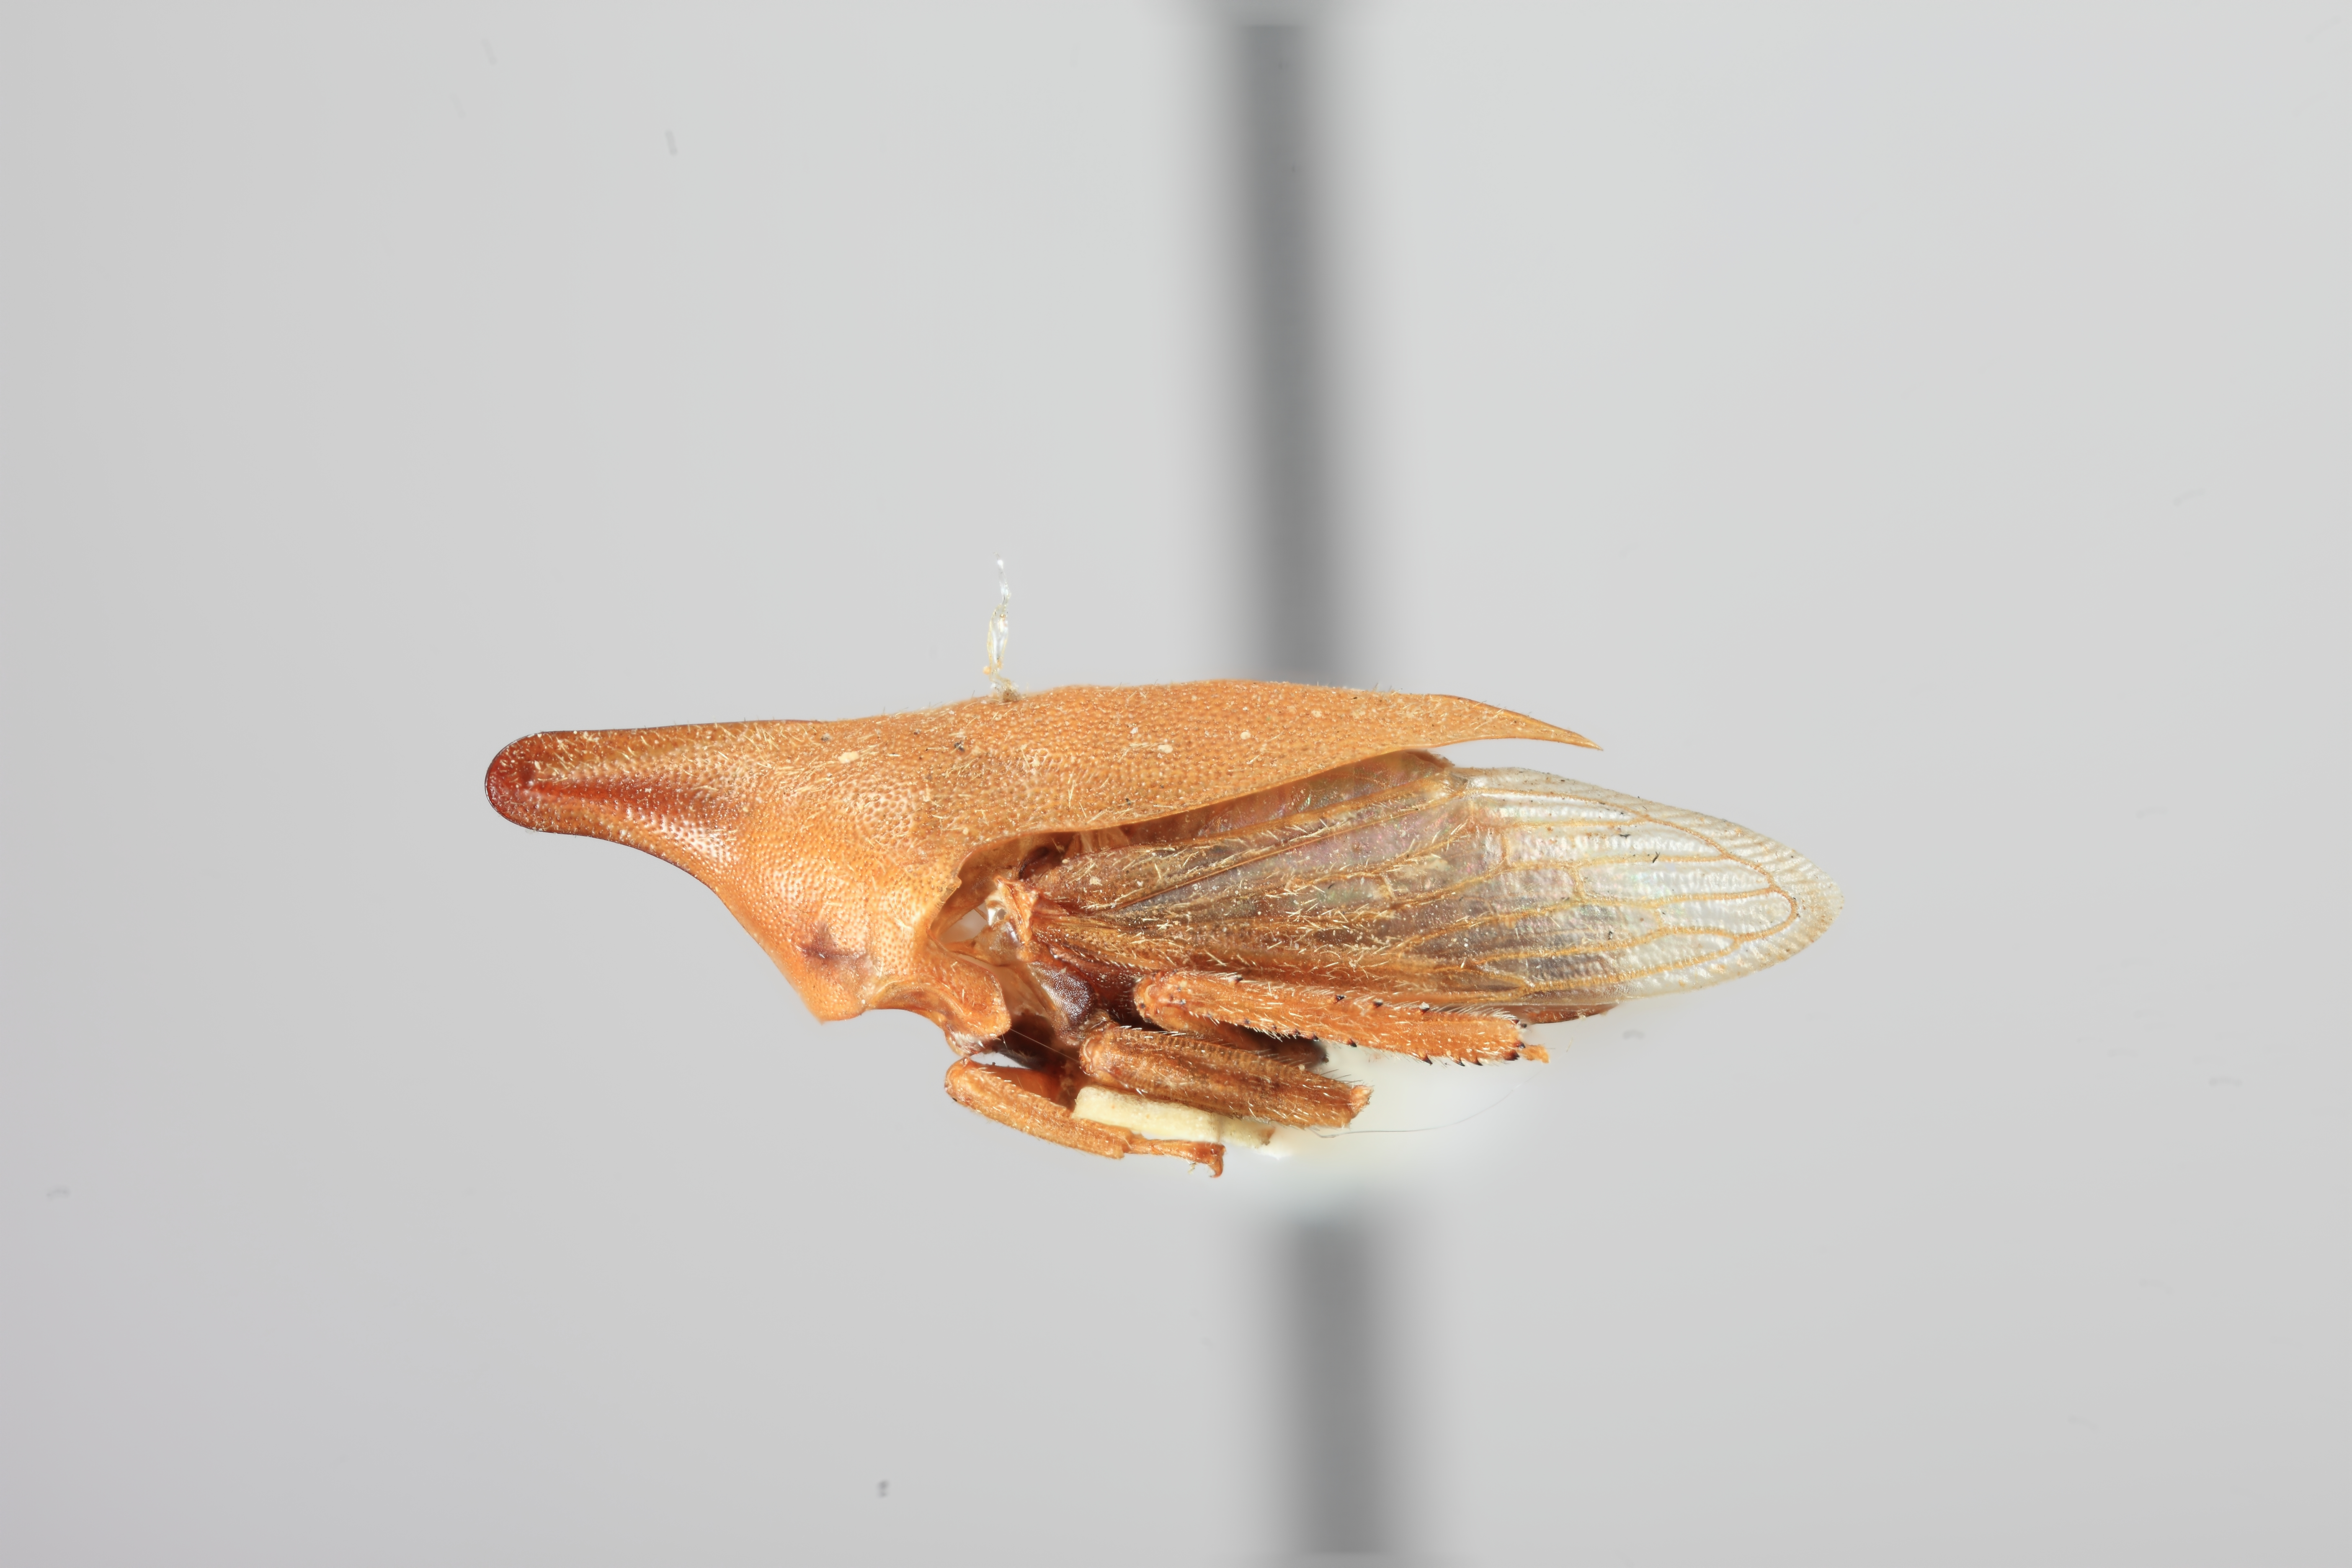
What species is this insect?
Guayaquila sulfurus
